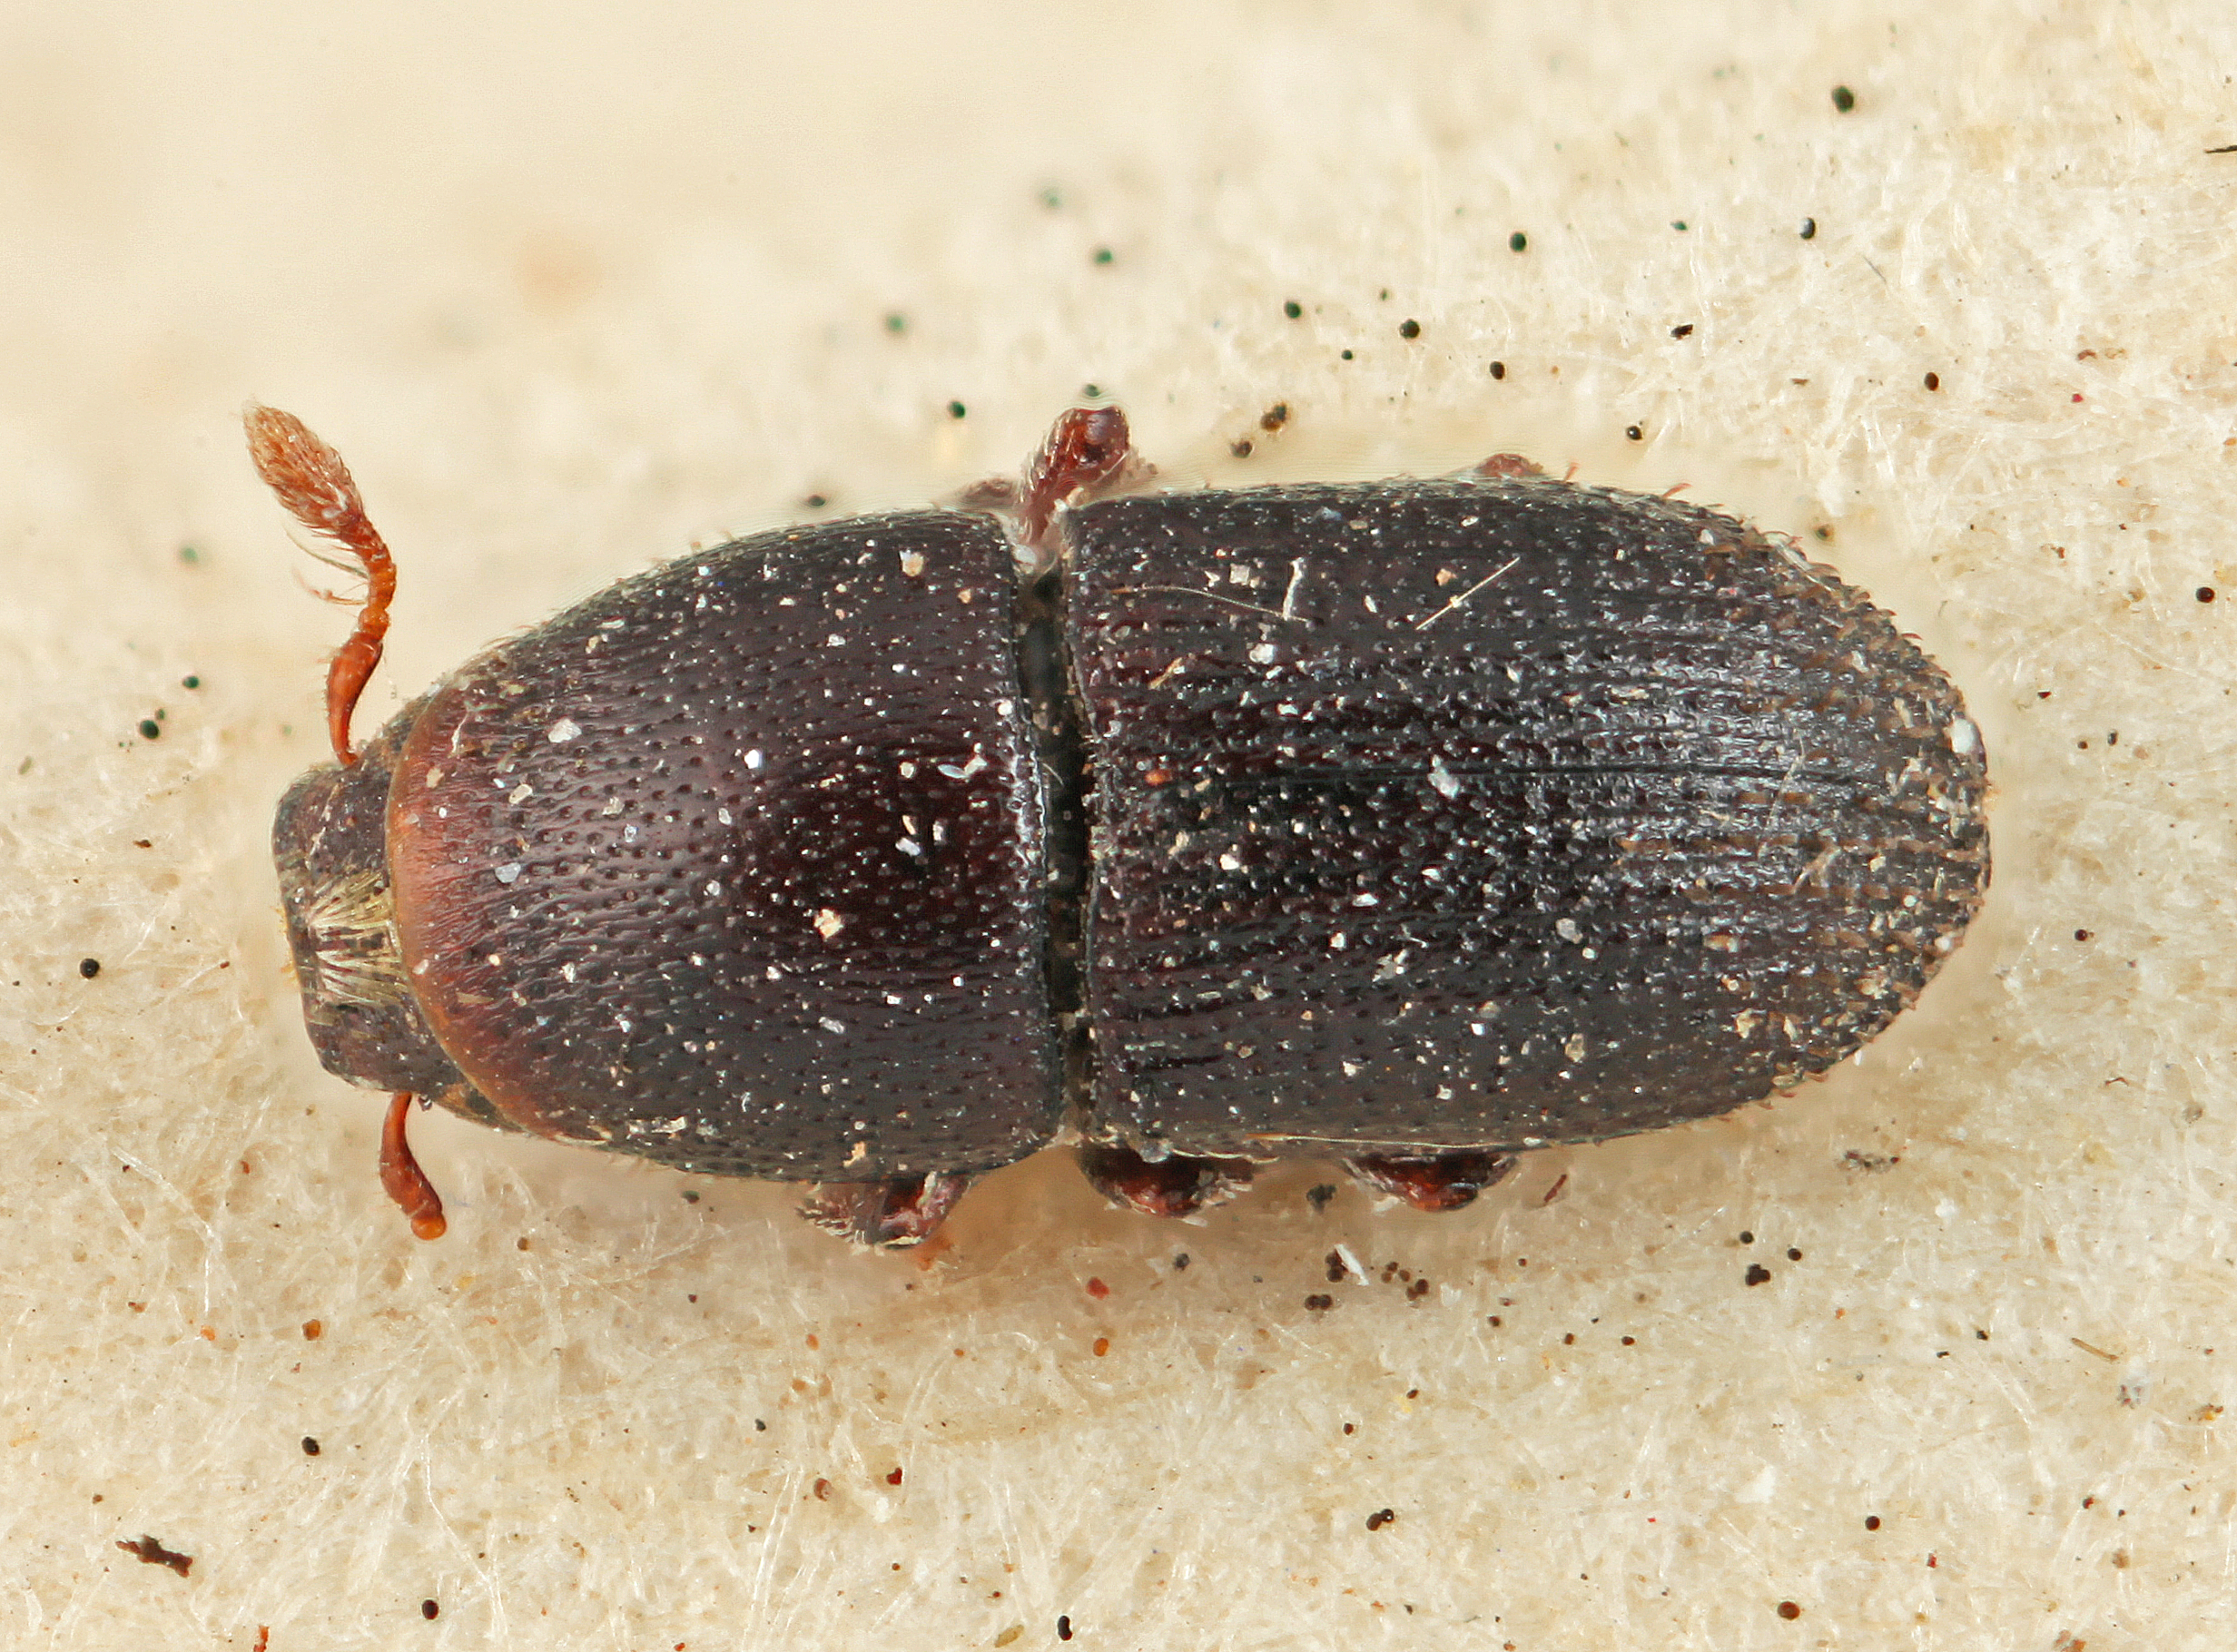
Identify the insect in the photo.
Loganius rugulosus
